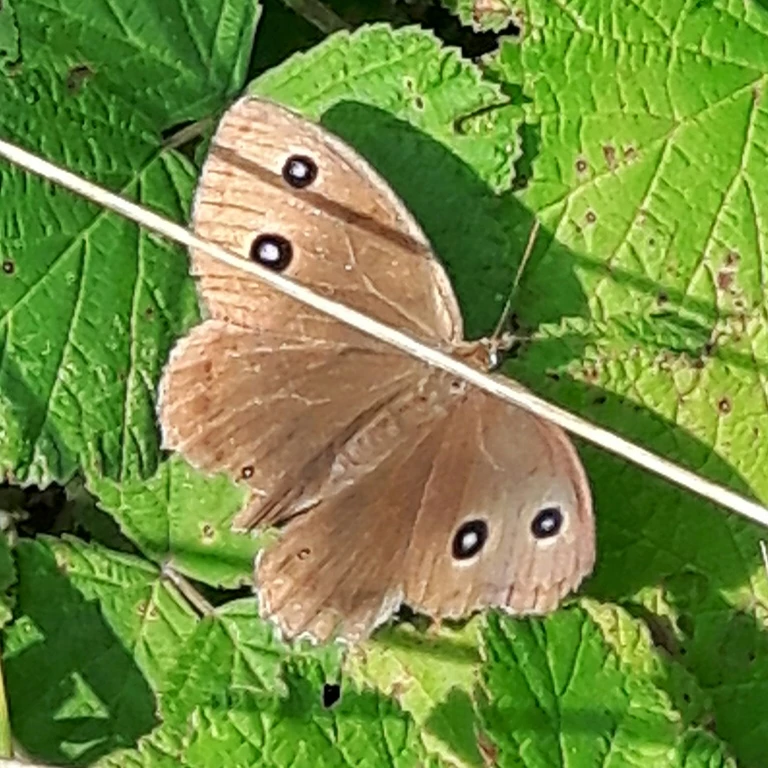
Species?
Minois dryas
